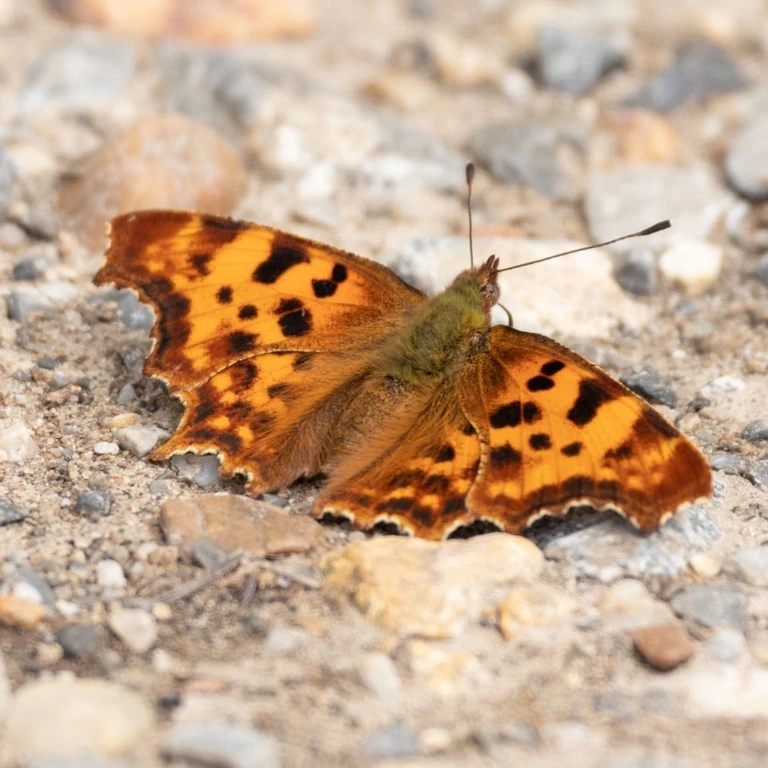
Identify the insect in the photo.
Polygonia c-album
